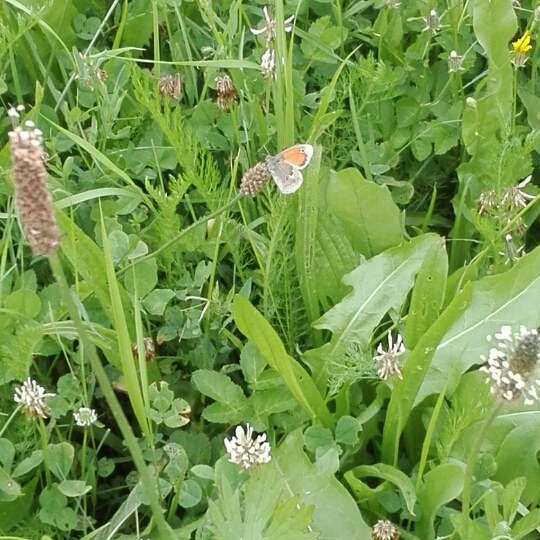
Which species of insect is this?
Coenonympha pamphilus
